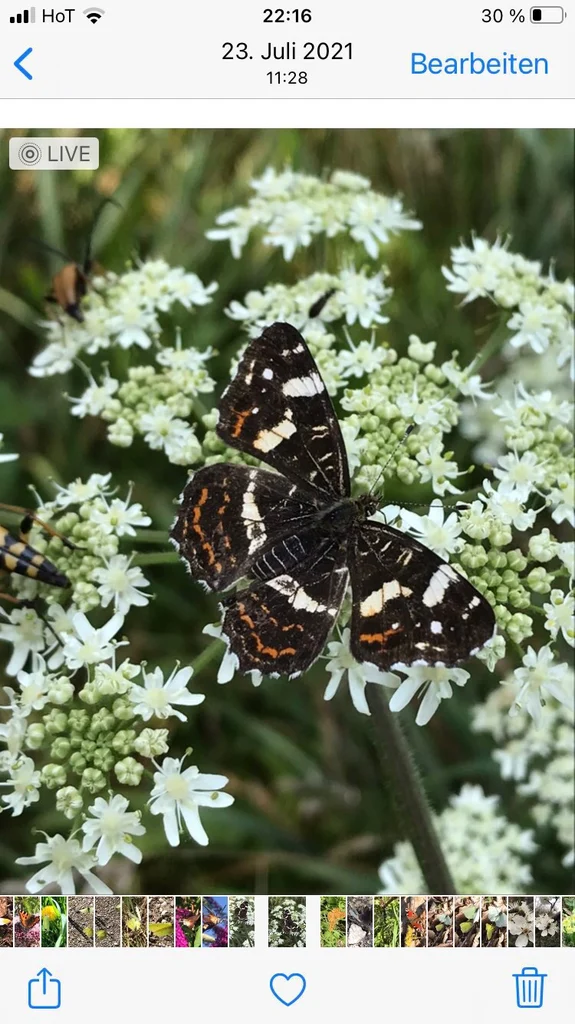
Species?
Araschnia levana
